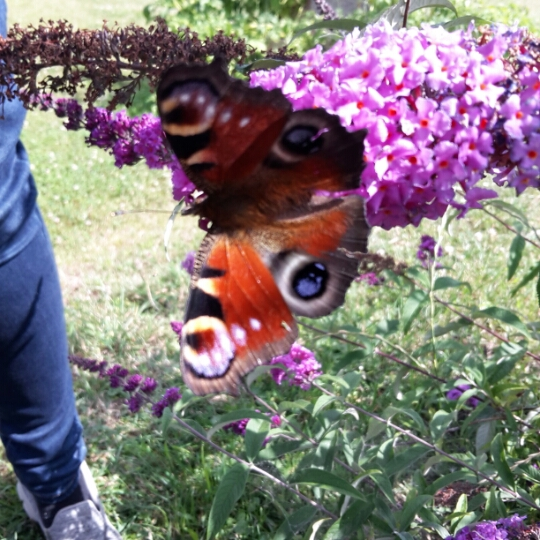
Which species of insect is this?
Aglais io
